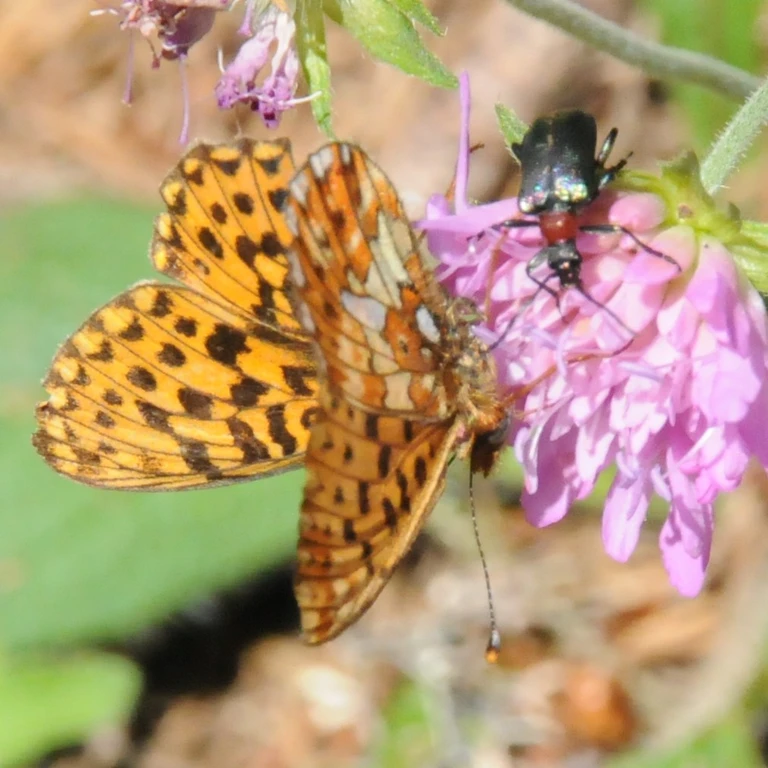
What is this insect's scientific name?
Boloria euphrosyne (also Clossiana euphrosyne)
